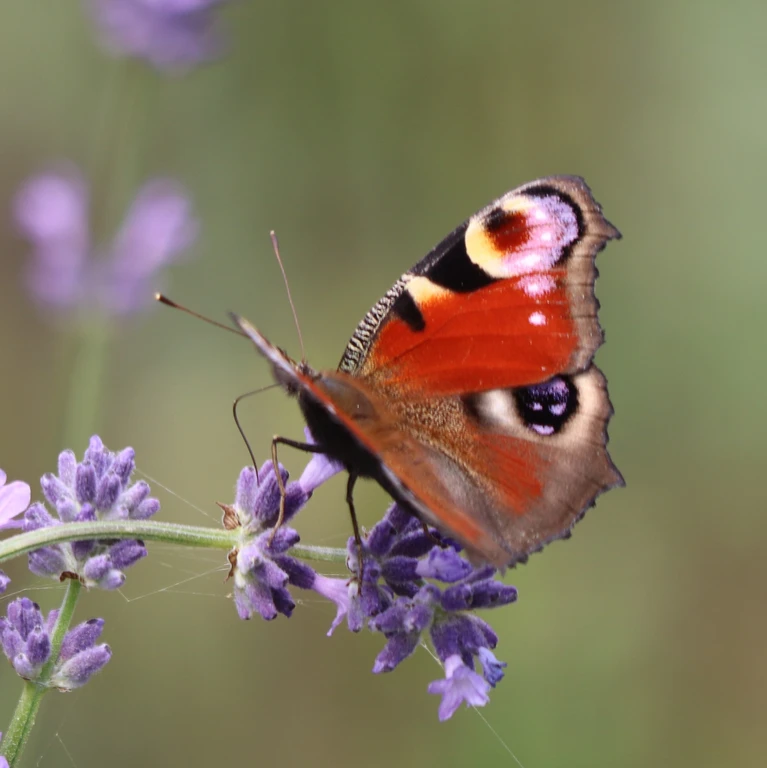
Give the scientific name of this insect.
Aglais io
